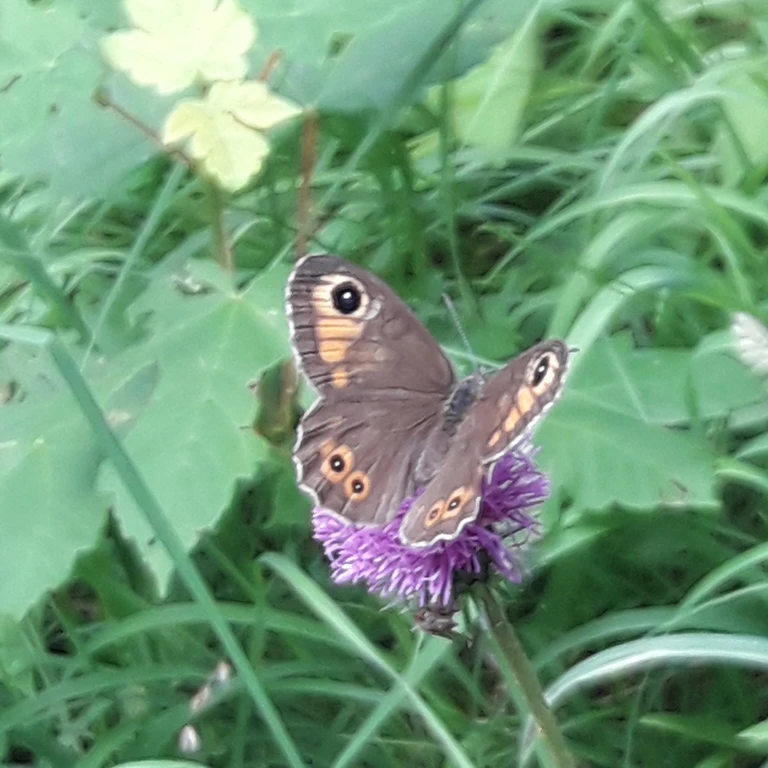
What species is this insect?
Lasiommata maera (also Pararge maera)
